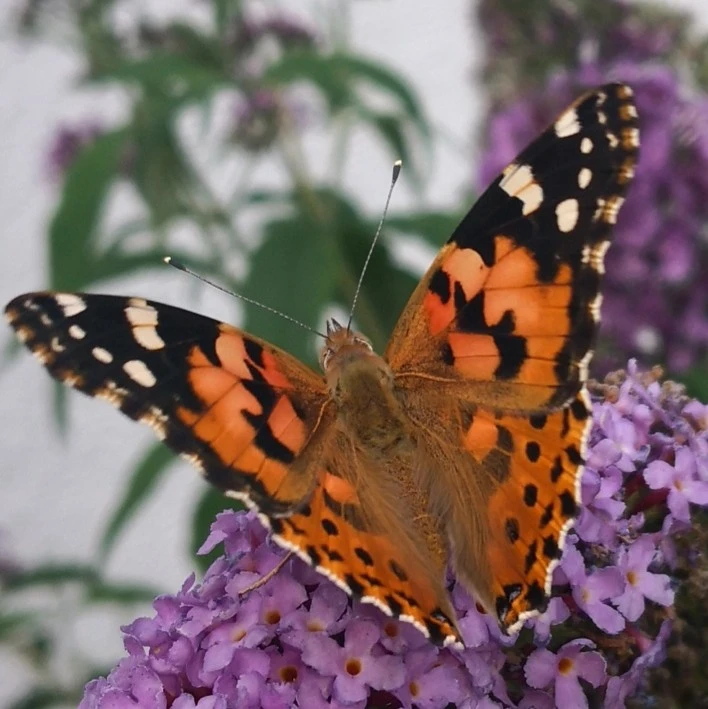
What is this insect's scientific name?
Vanessa cardui
